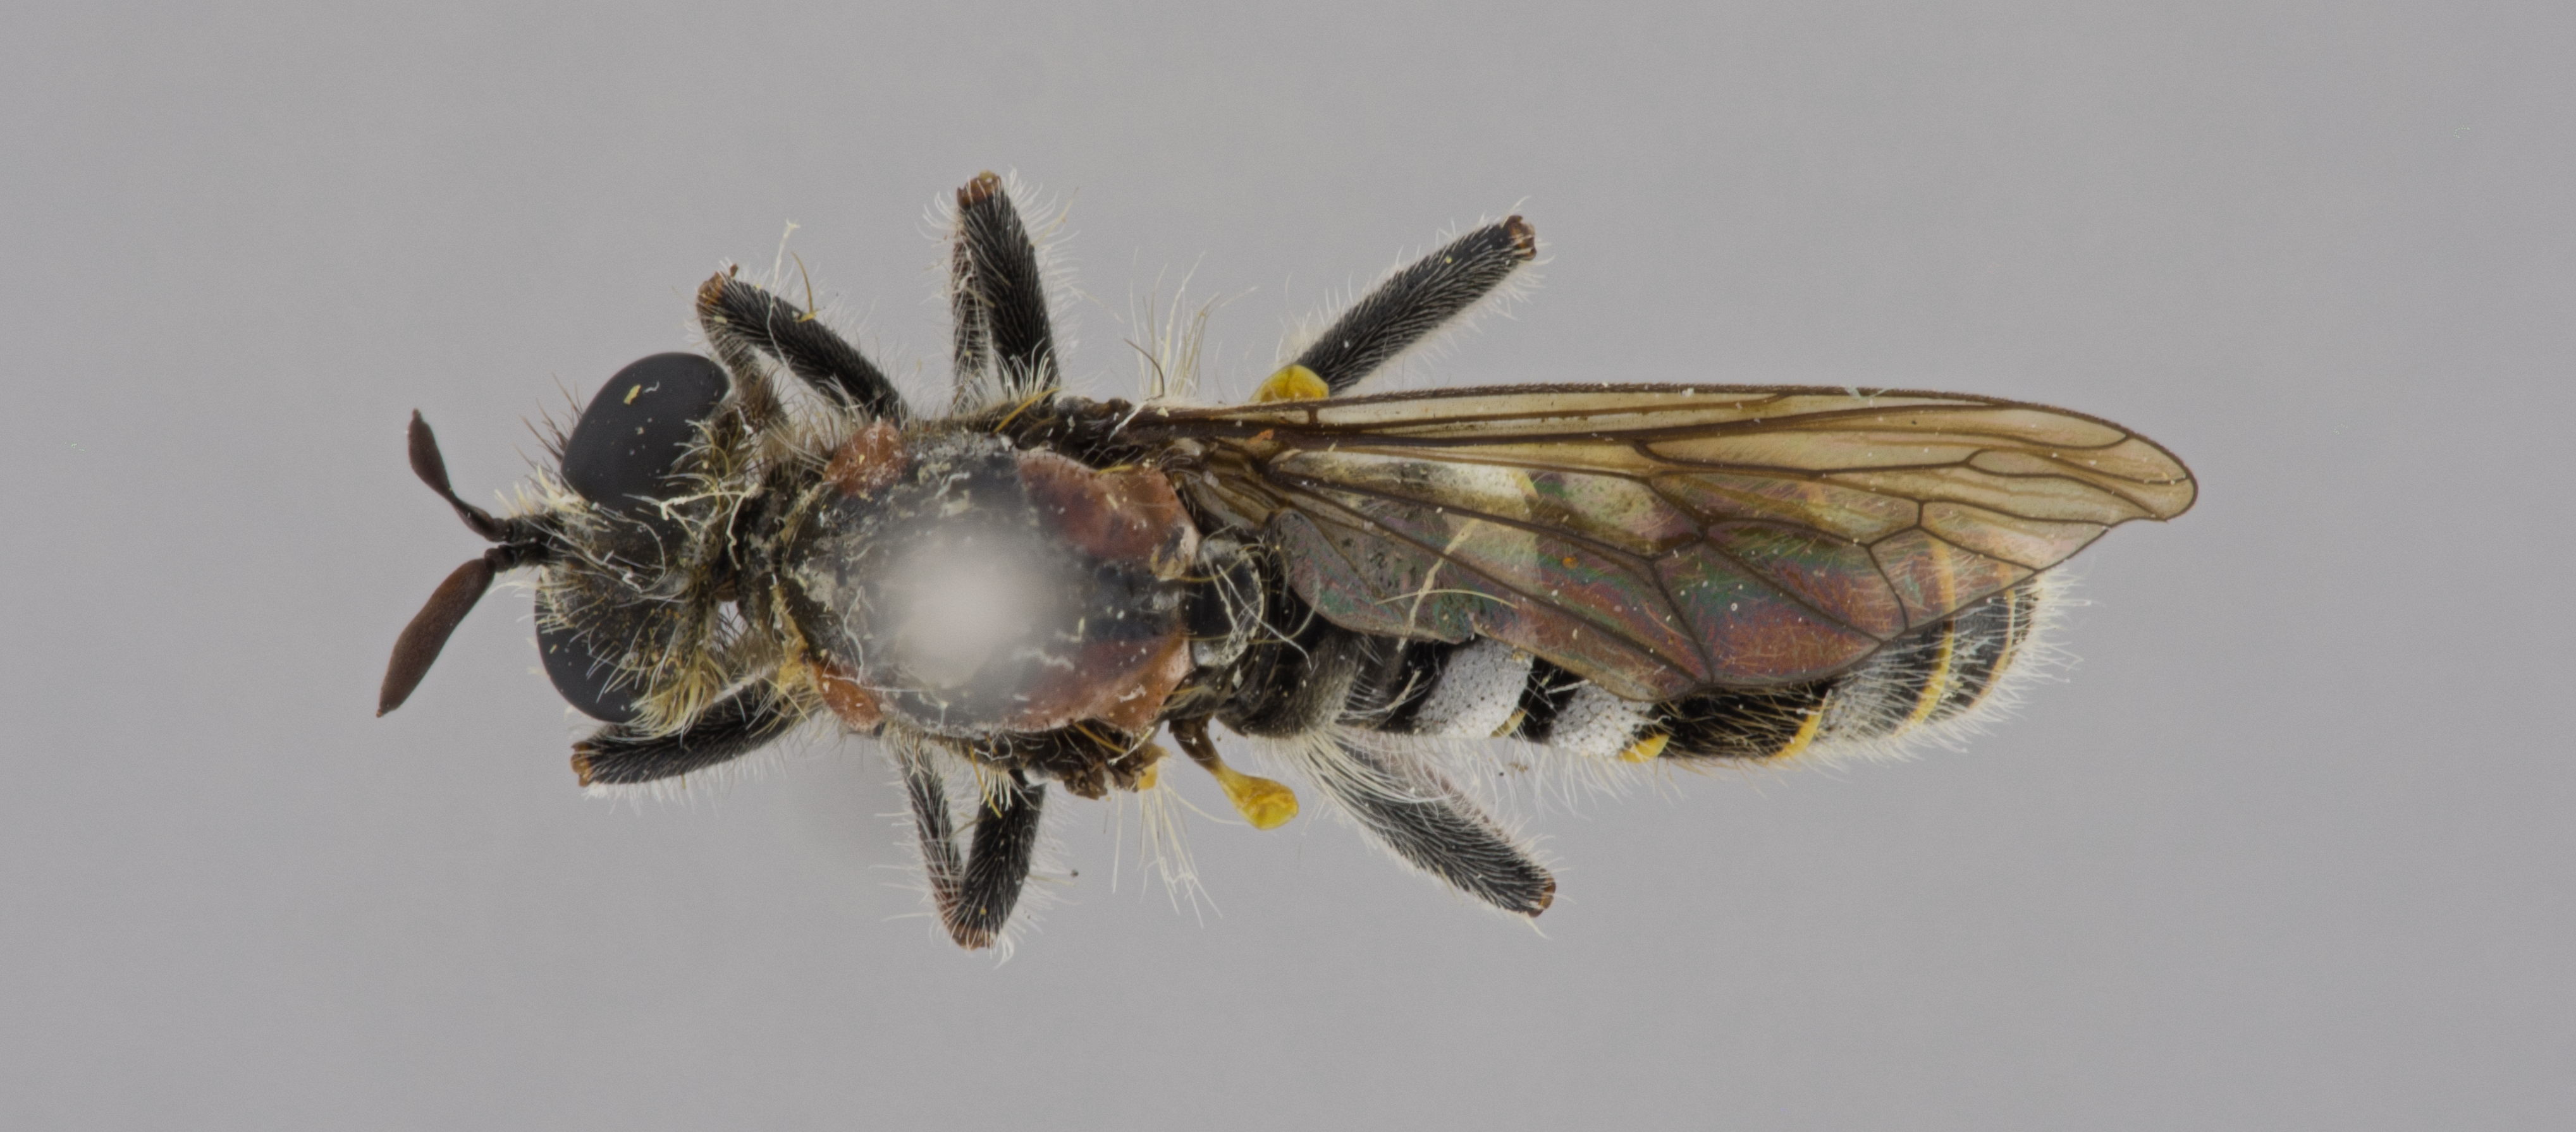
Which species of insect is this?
Ancylorhynchus unifasciatus
